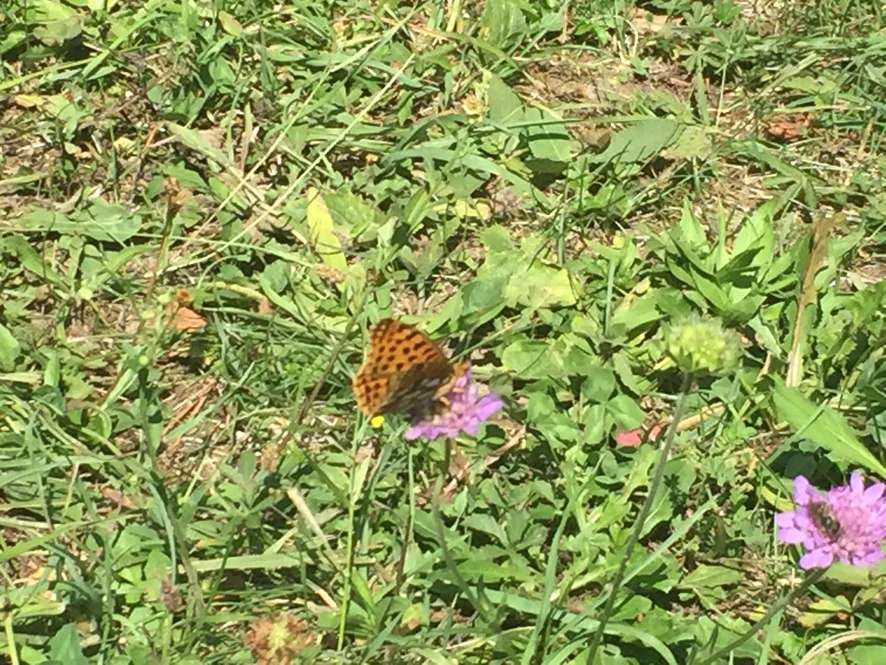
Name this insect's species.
Issoria lathonia
